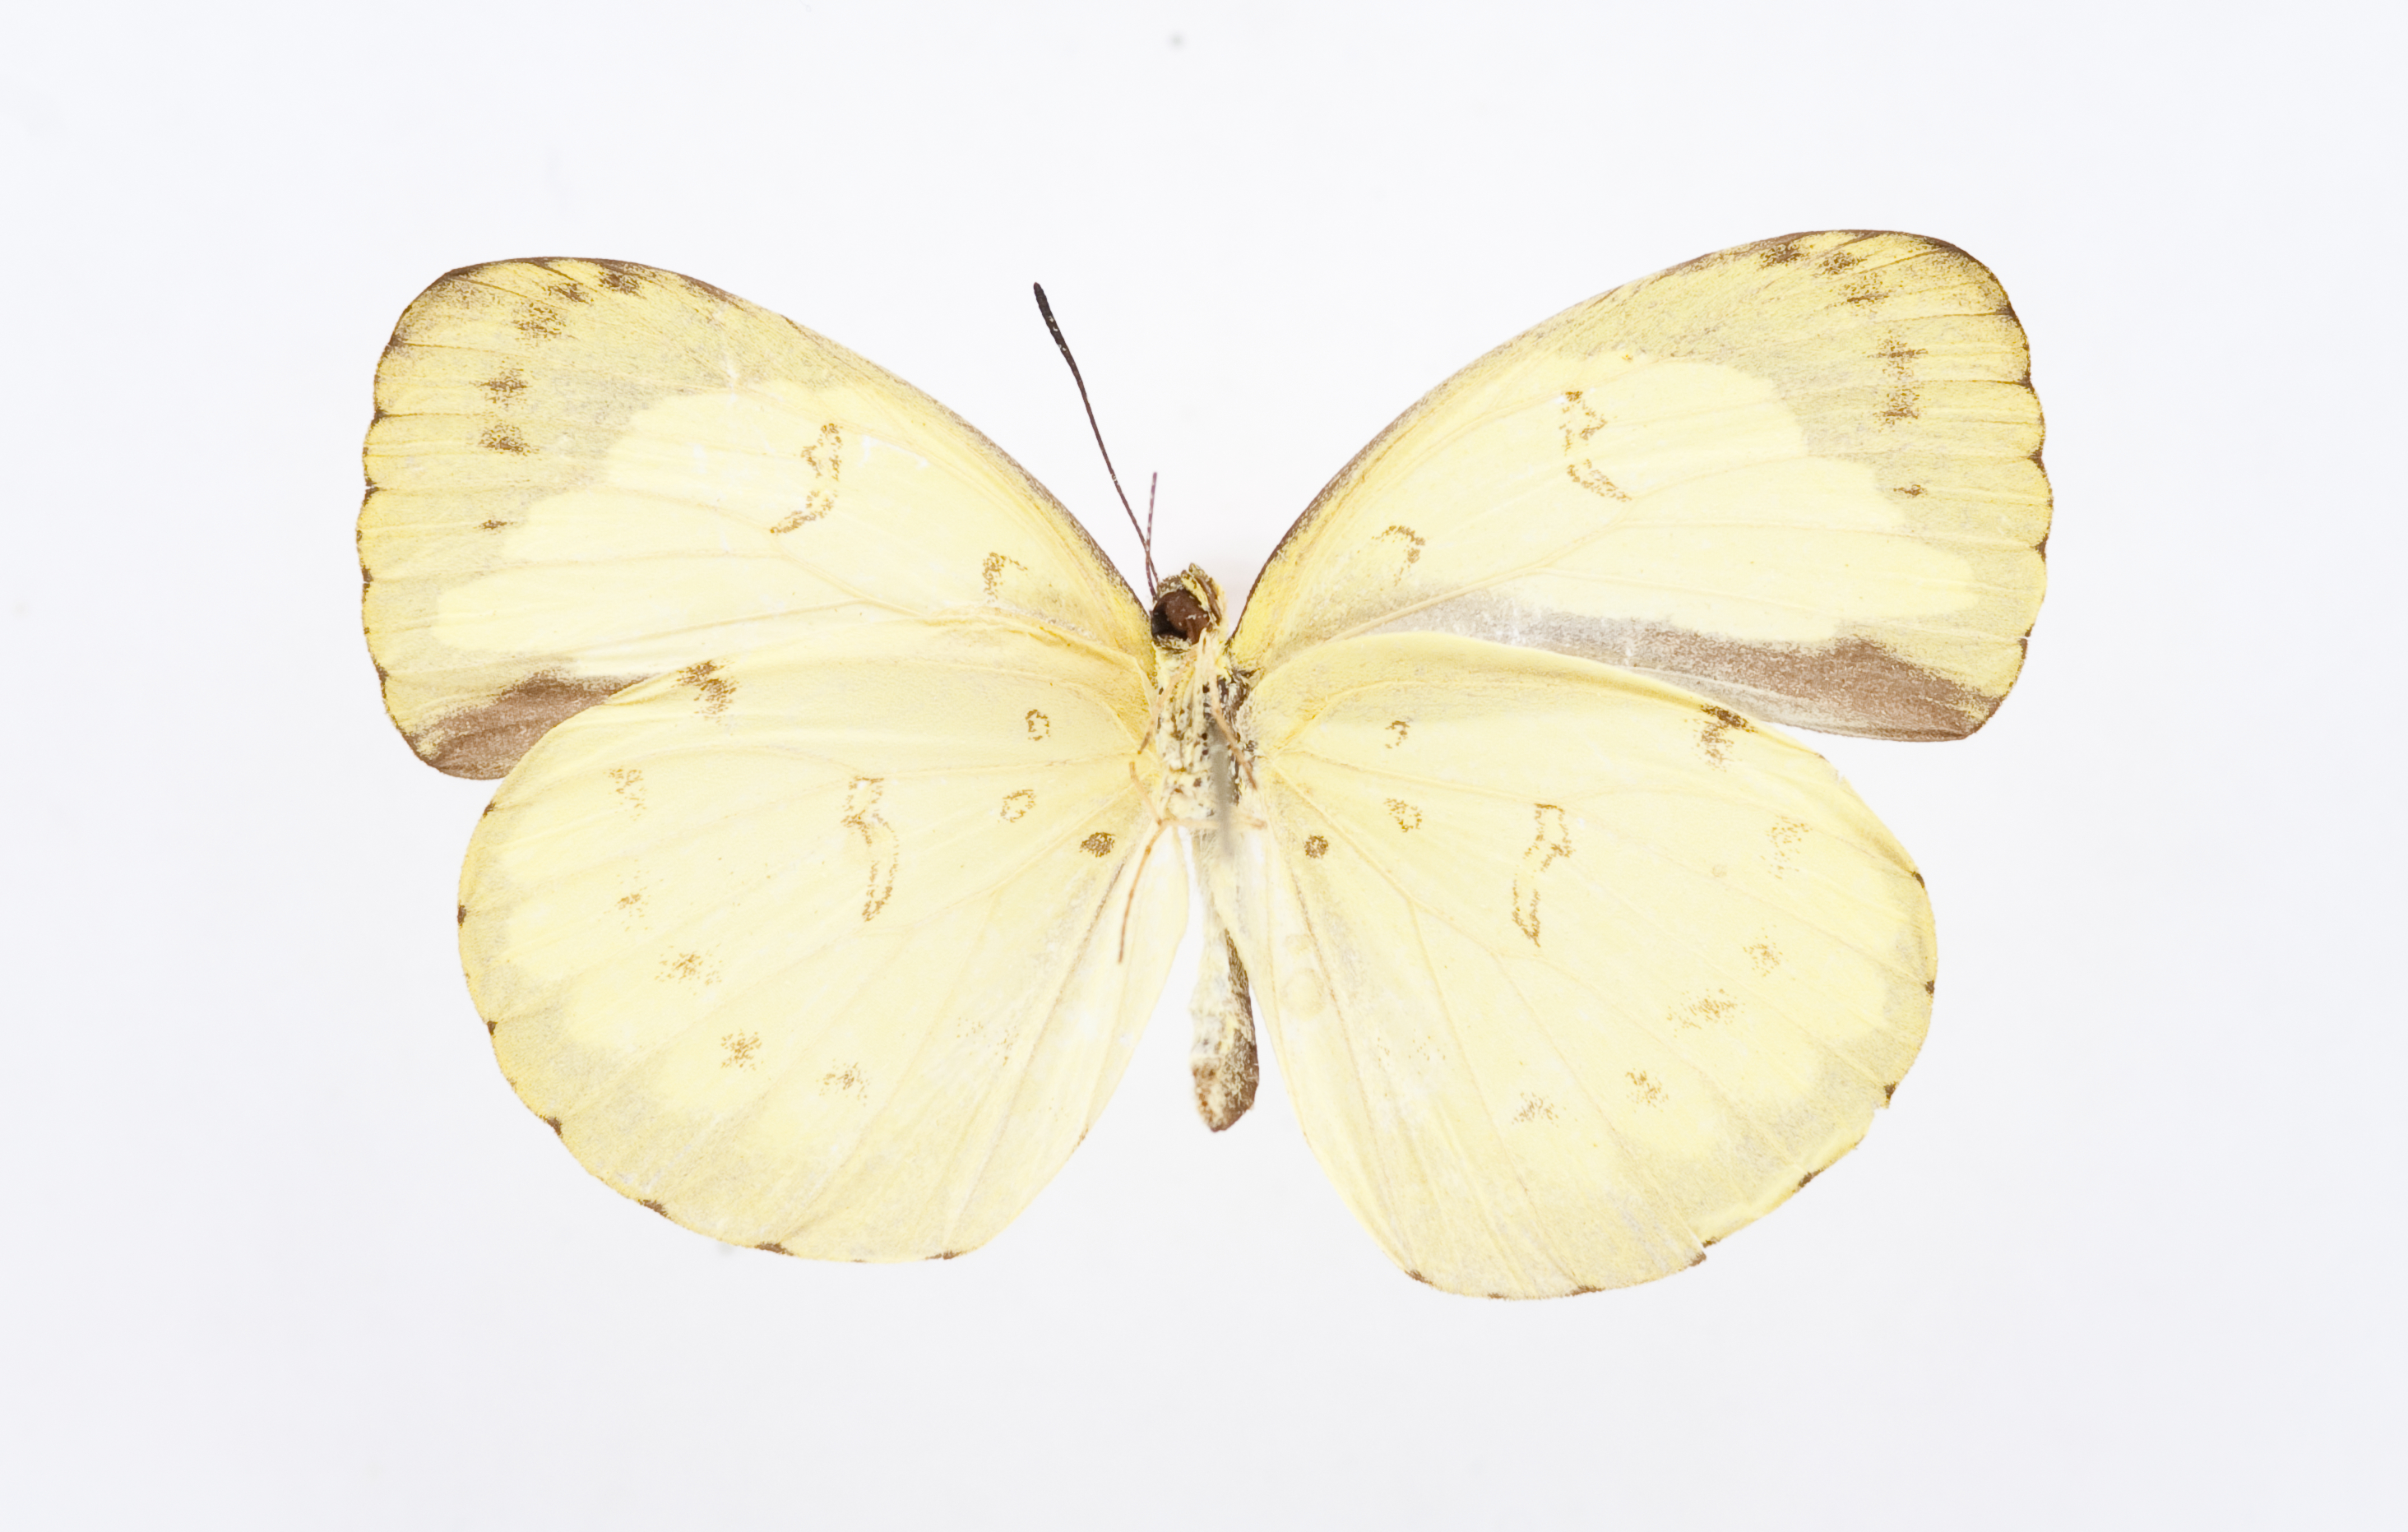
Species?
Eurema tilaha
